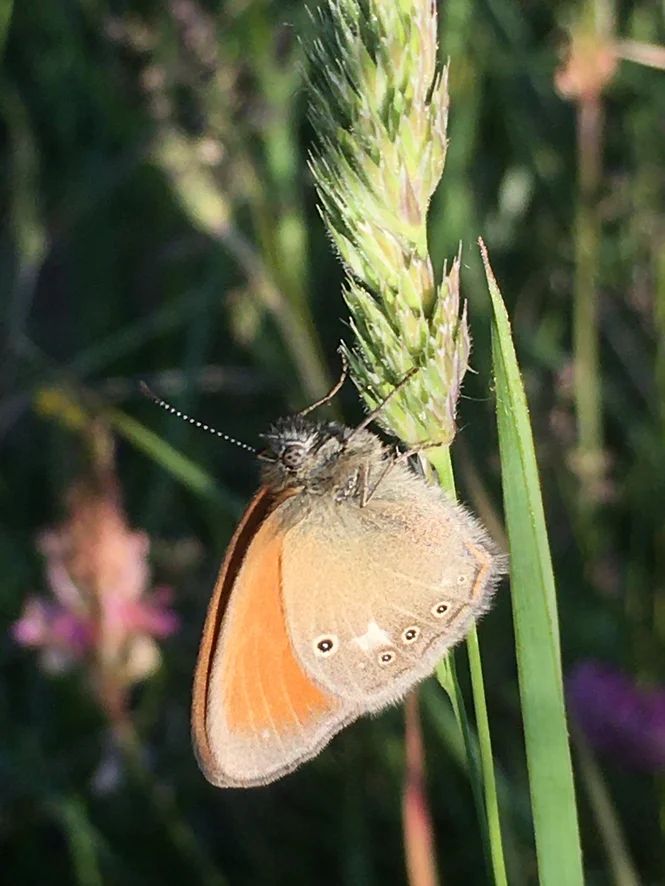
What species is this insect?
Coenonympha glycerion (also Coenonympha iphis)
